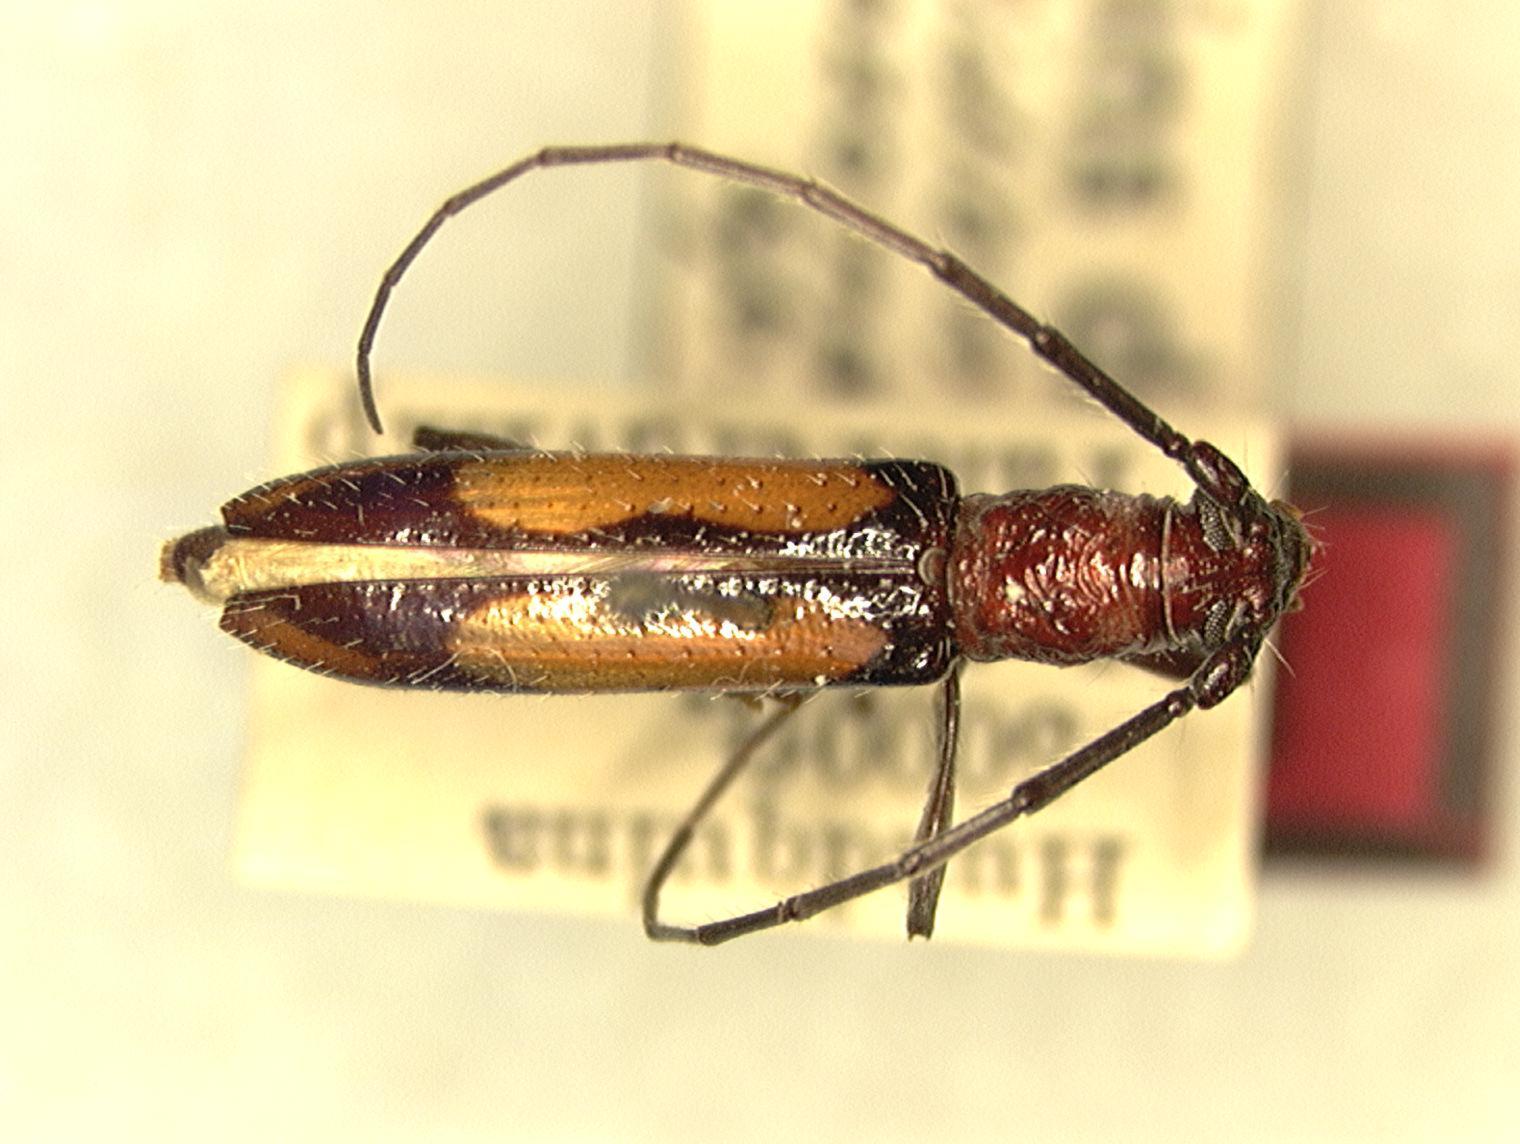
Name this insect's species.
Prothoracibidion flavozonatum
